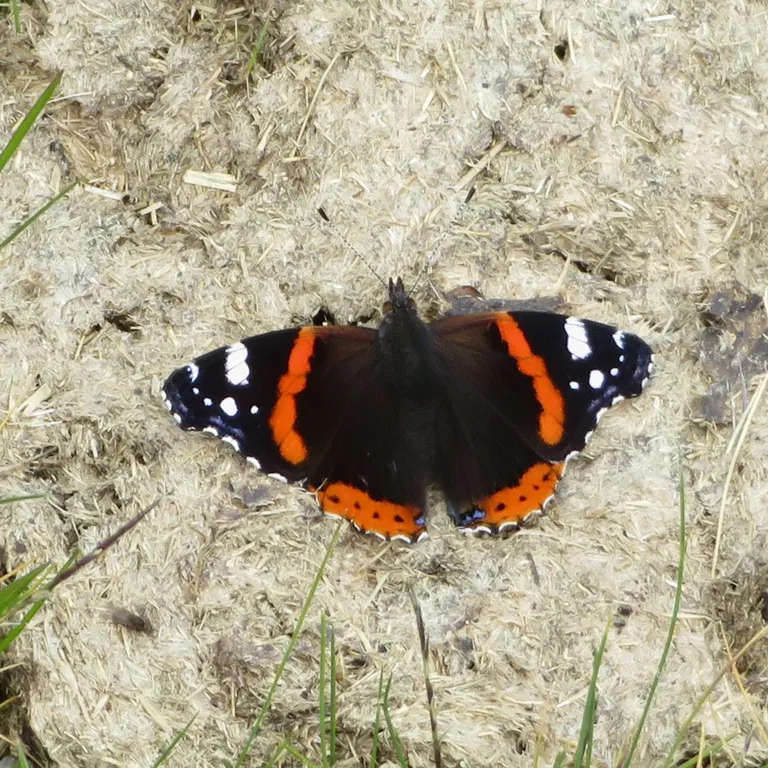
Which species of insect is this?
Vanessa atalanta
